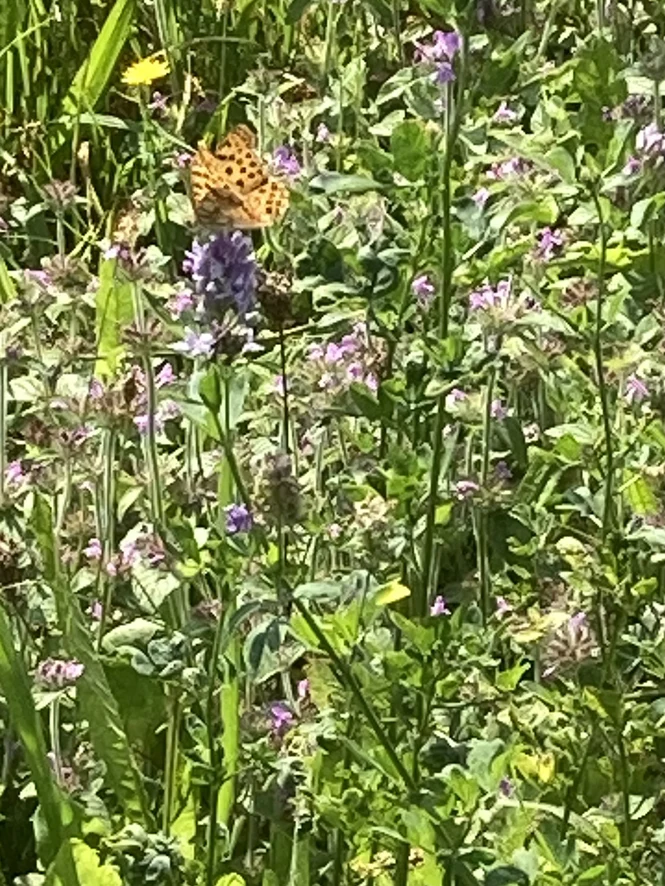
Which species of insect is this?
Issoria lathonia
